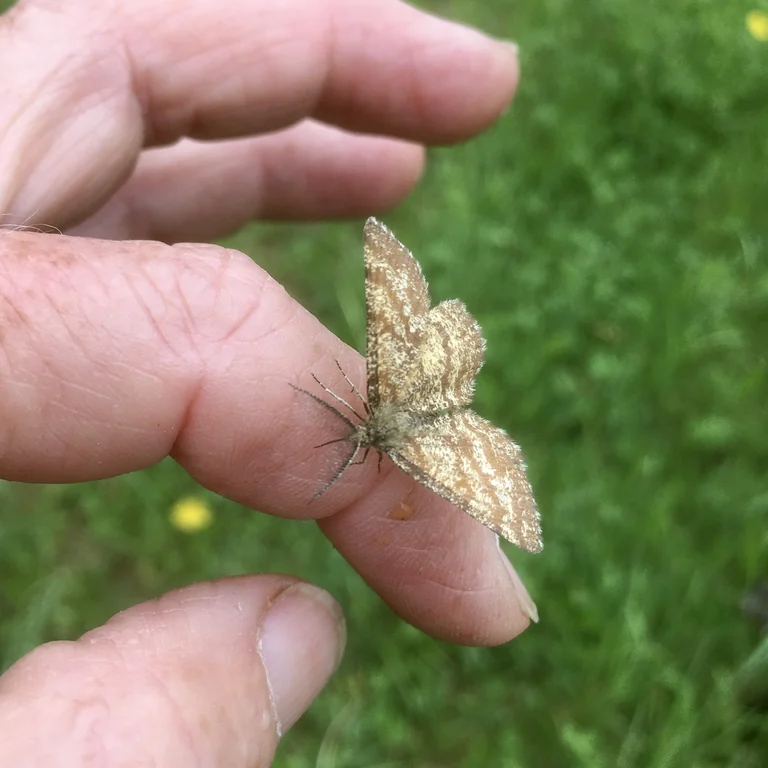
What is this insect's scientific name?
Ematurga atomaria
